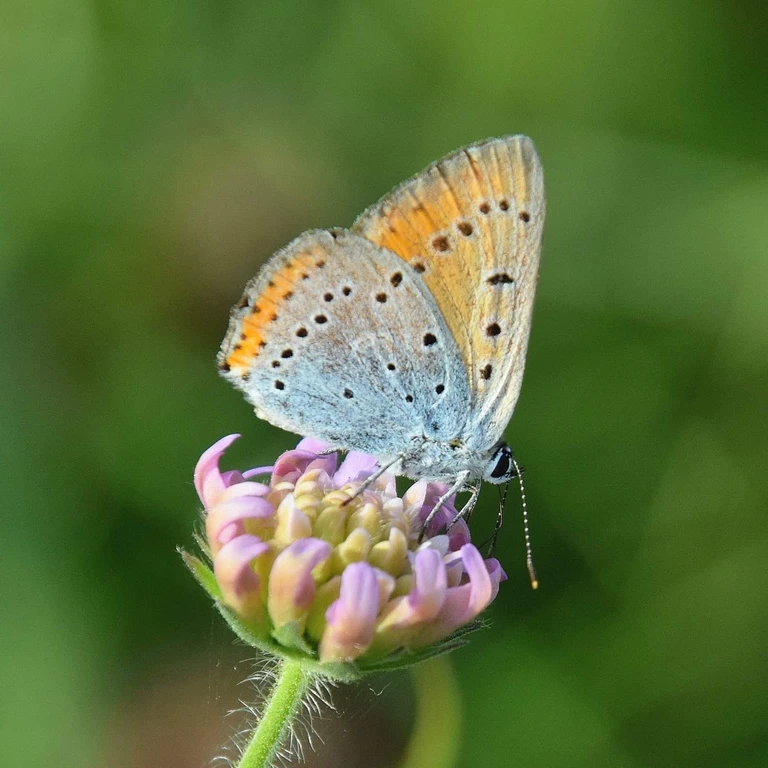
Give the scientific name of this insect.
Lycaena dispar
